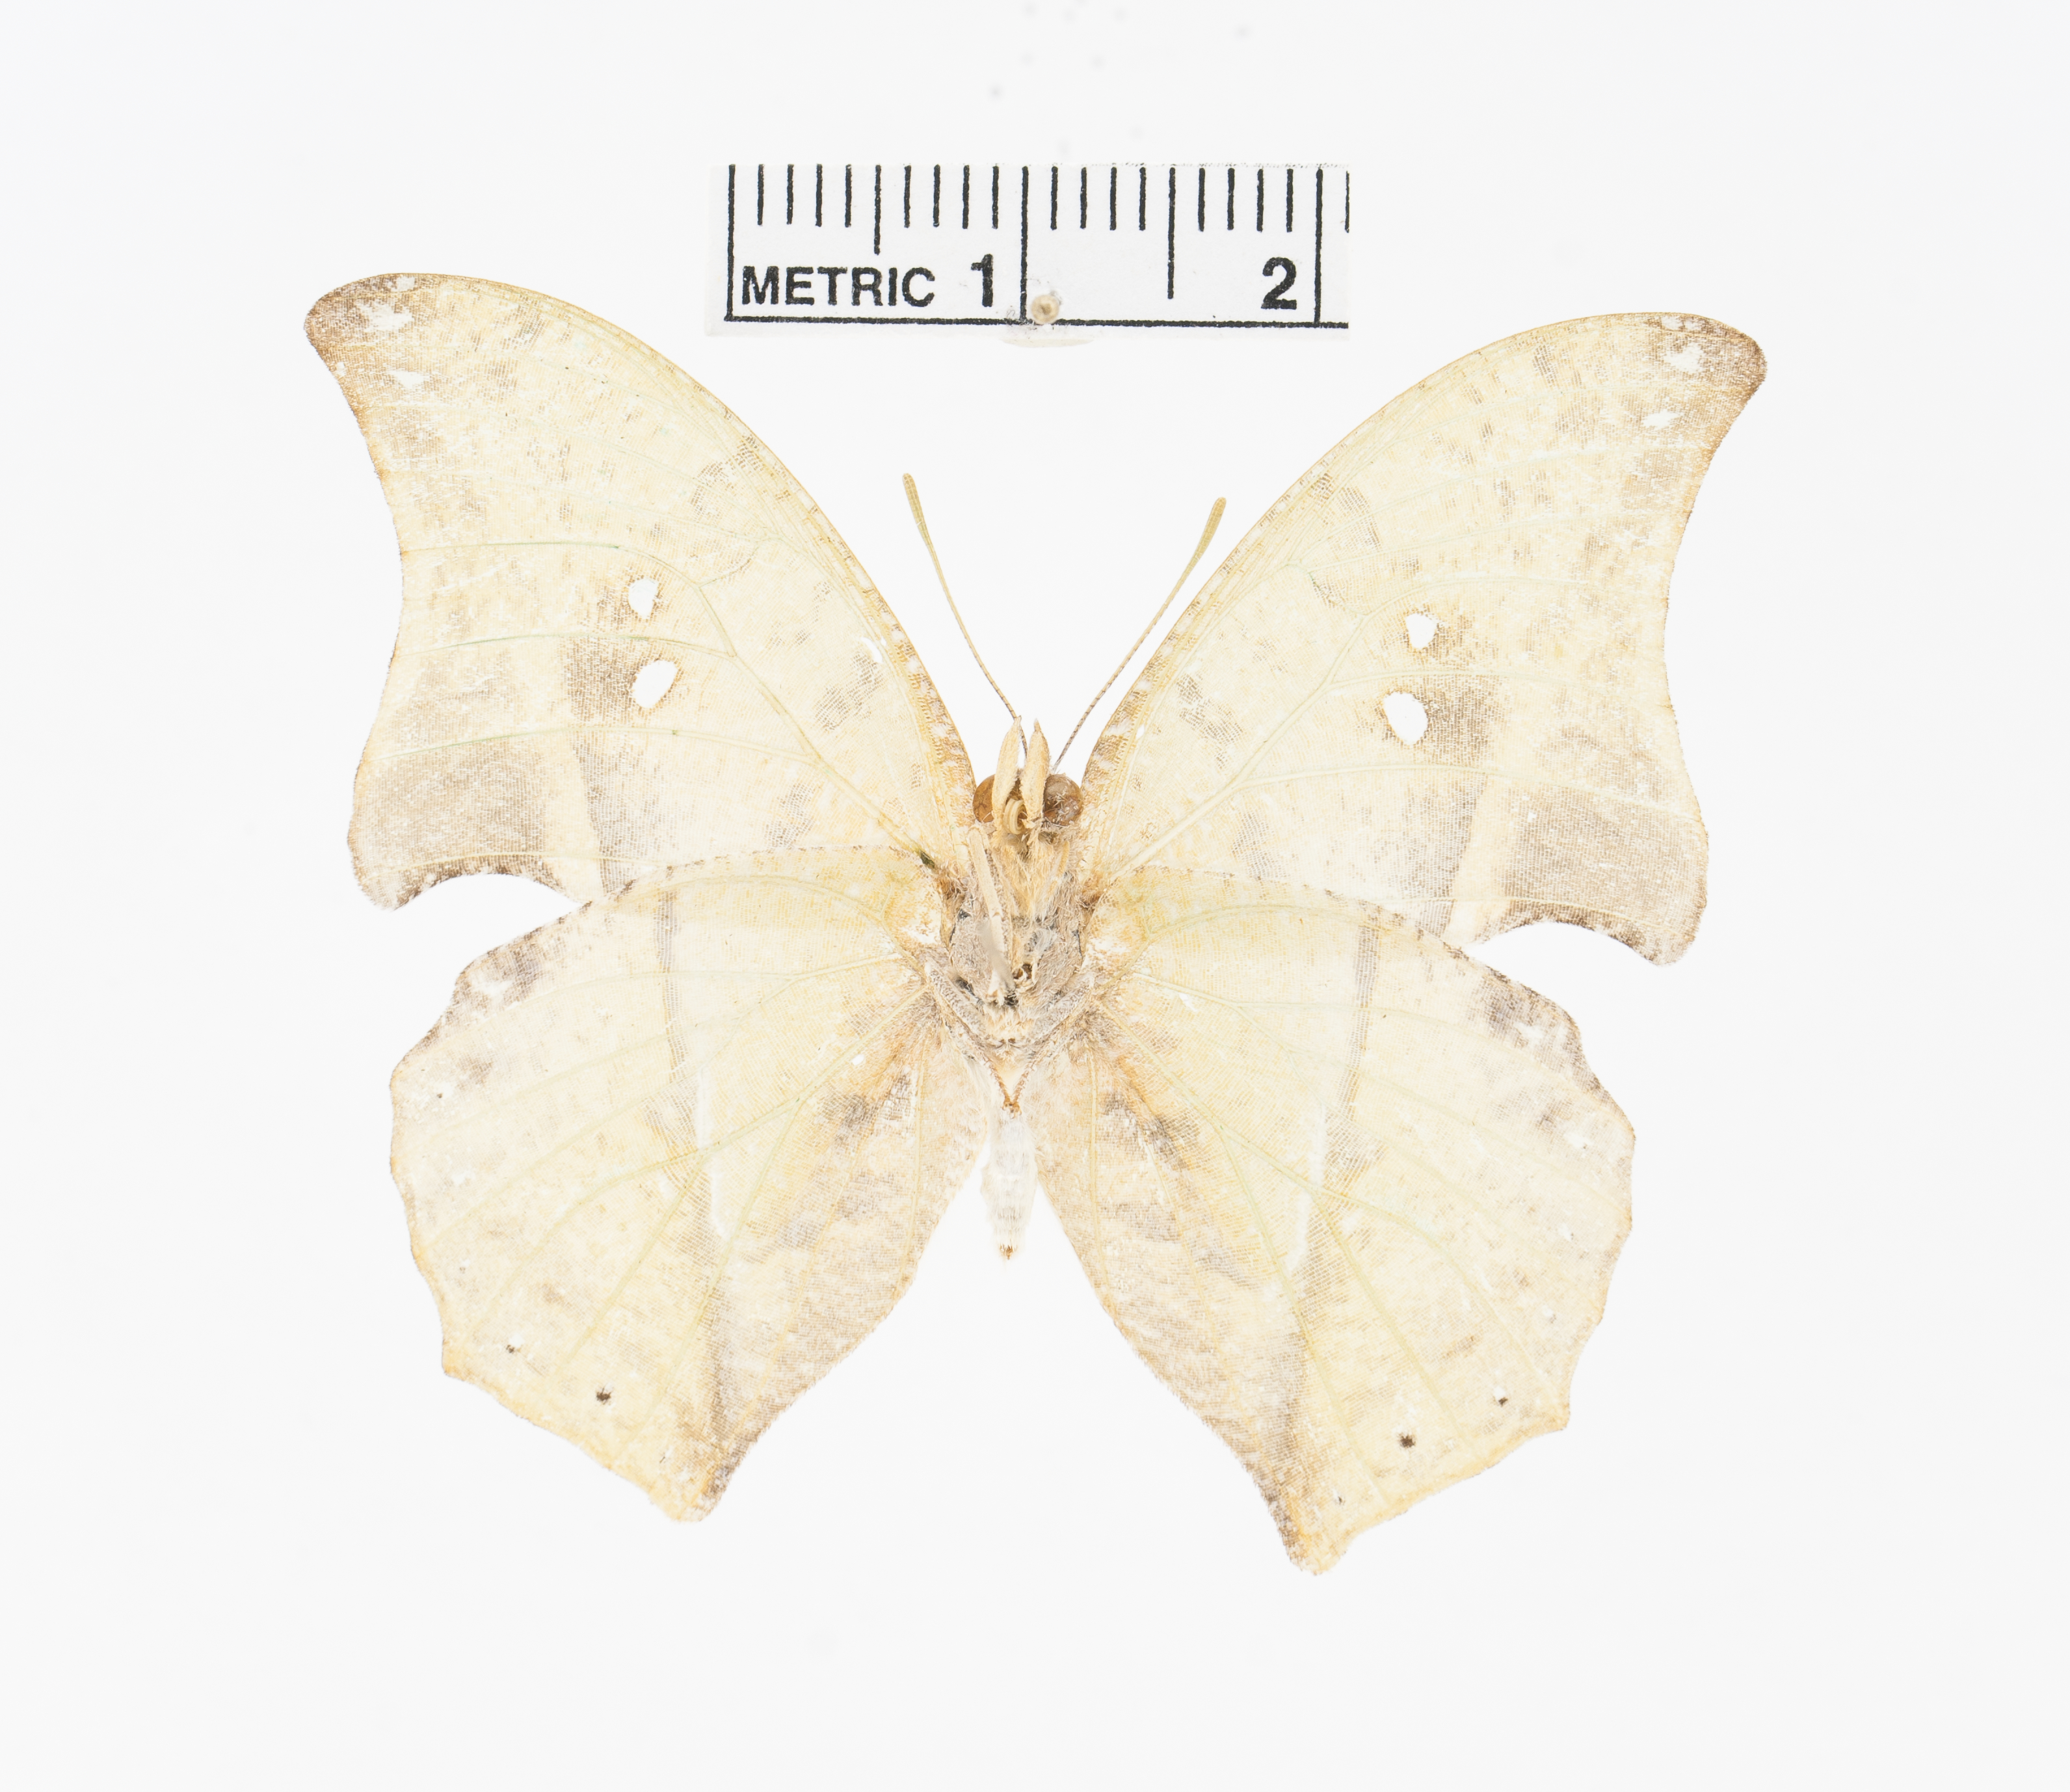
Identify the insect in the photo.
Zaretis callidryas
